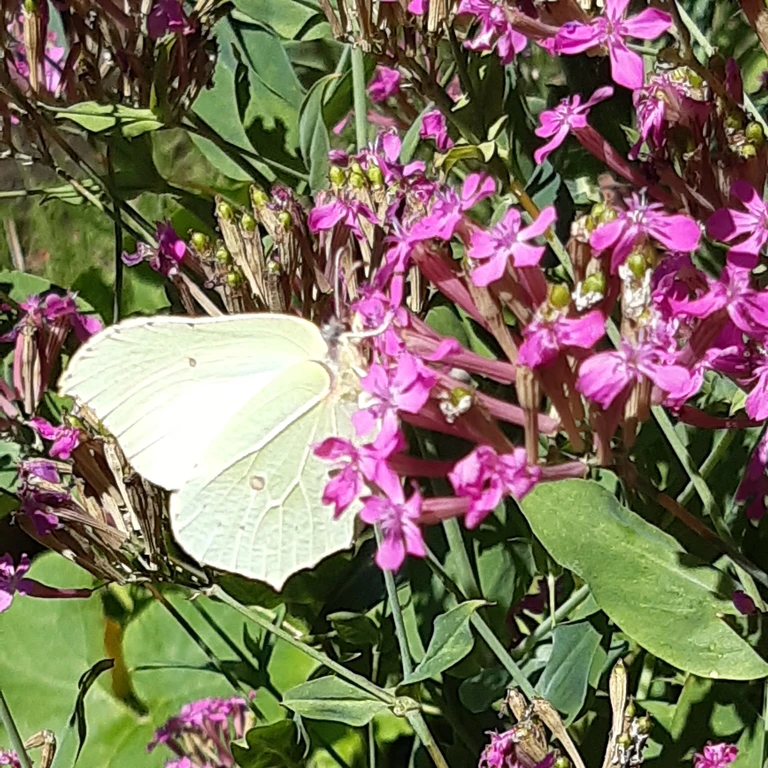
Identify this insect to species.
Gonepteryx rhamni
